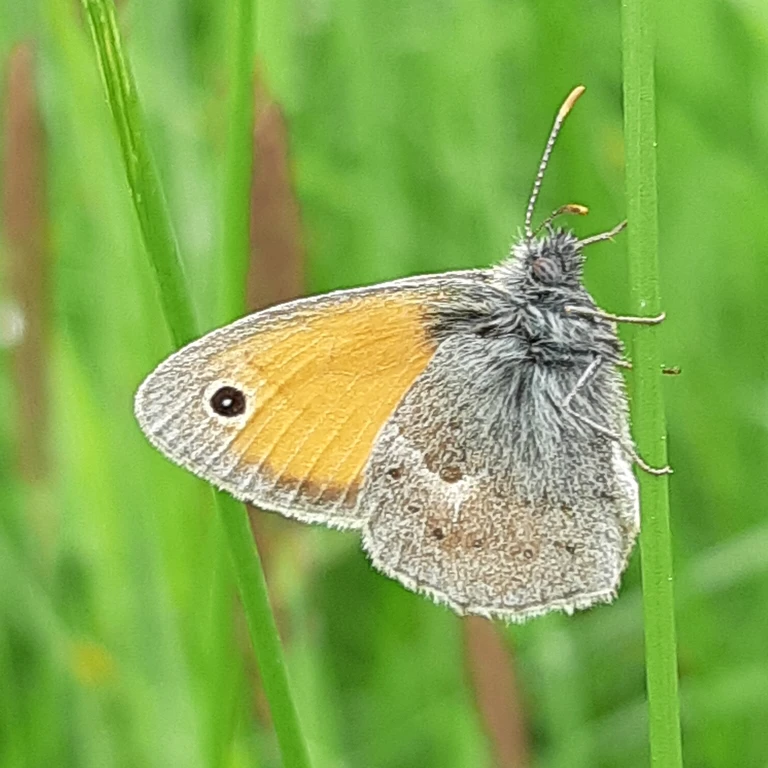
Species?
Coenonympha pamphilus
